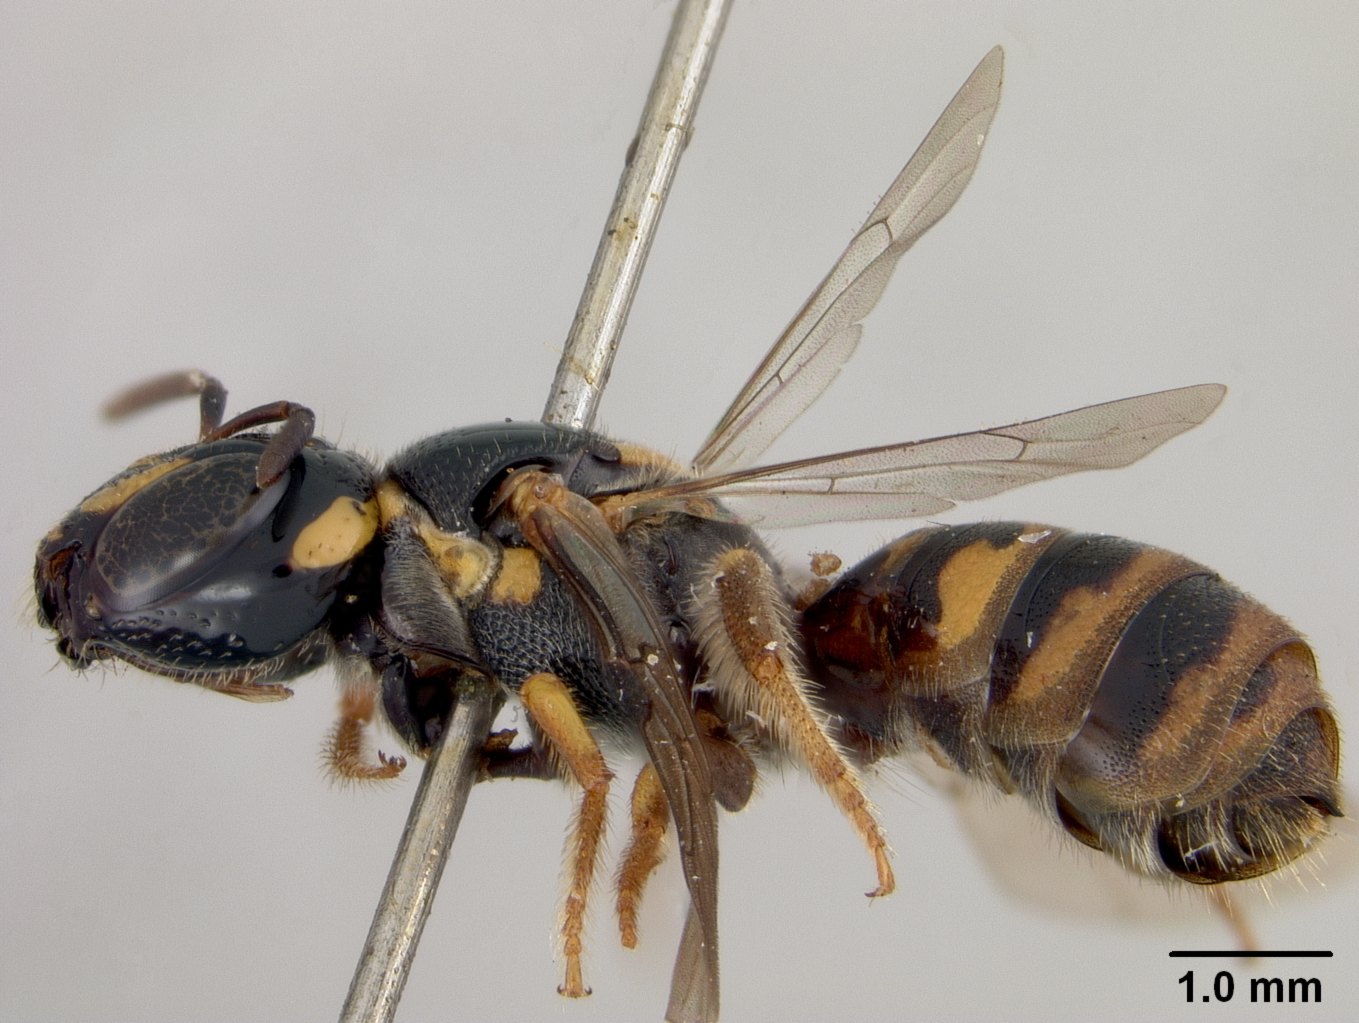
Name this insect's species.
Ceratina bicuneata
